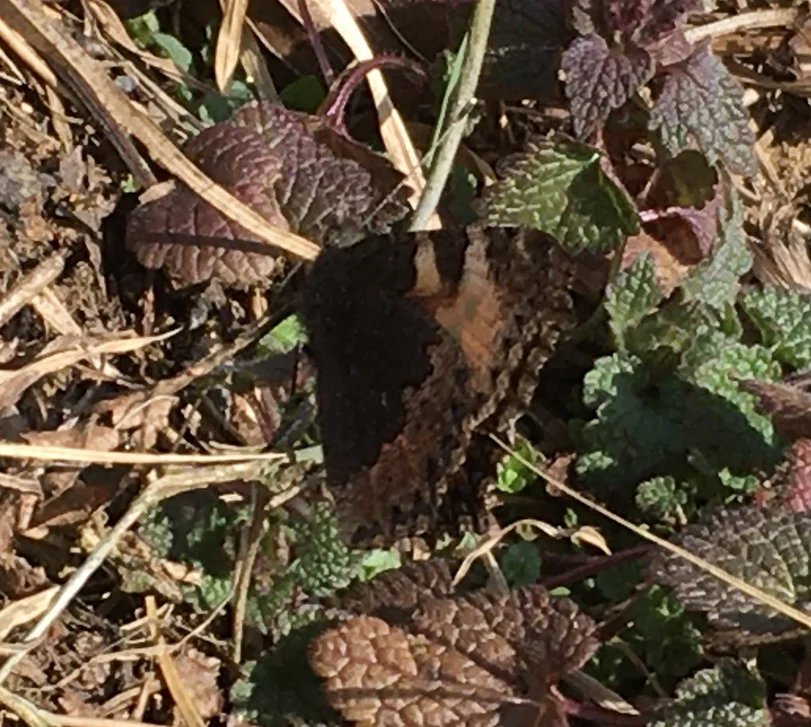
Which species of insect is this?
Aglais urticae
